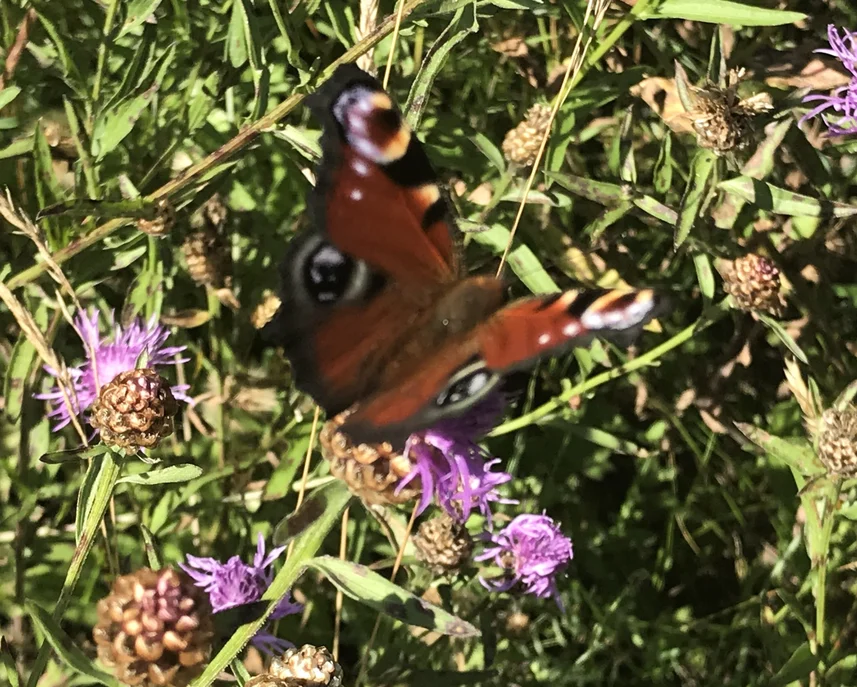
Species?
Aglais io
